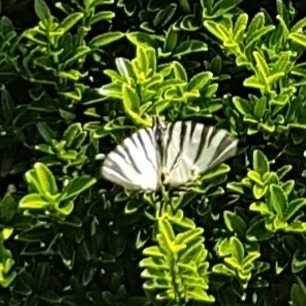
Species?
Iphiclides podalirius
